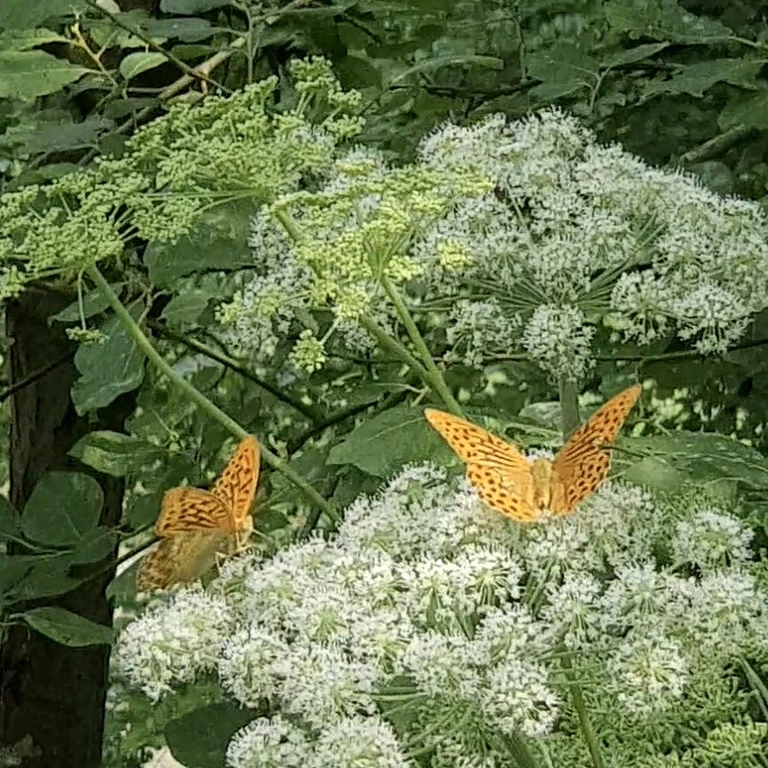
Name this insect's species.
Argynnis paphia
